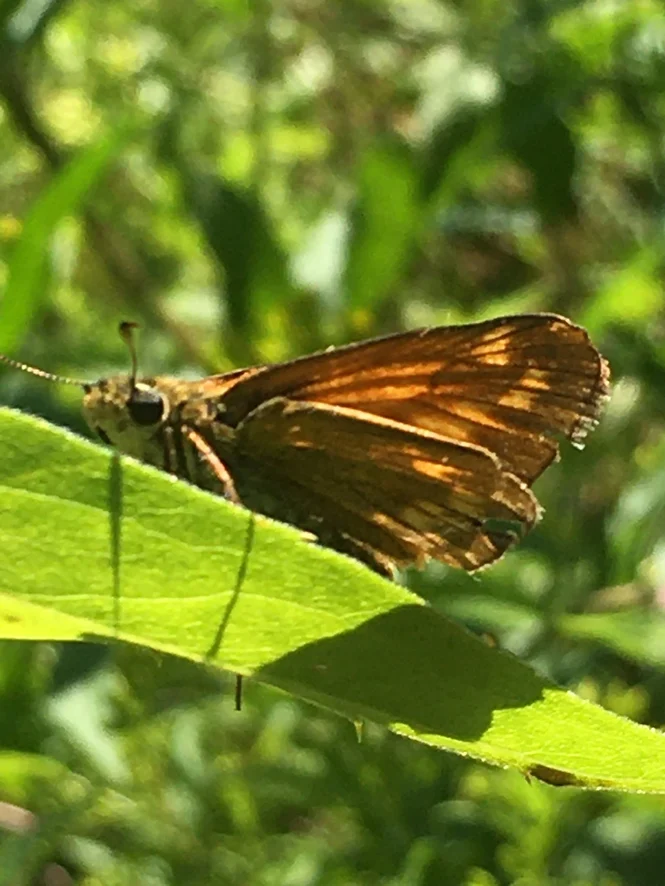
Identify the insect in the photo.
Ochlodes sylvanus (also Ochlodes venata)
